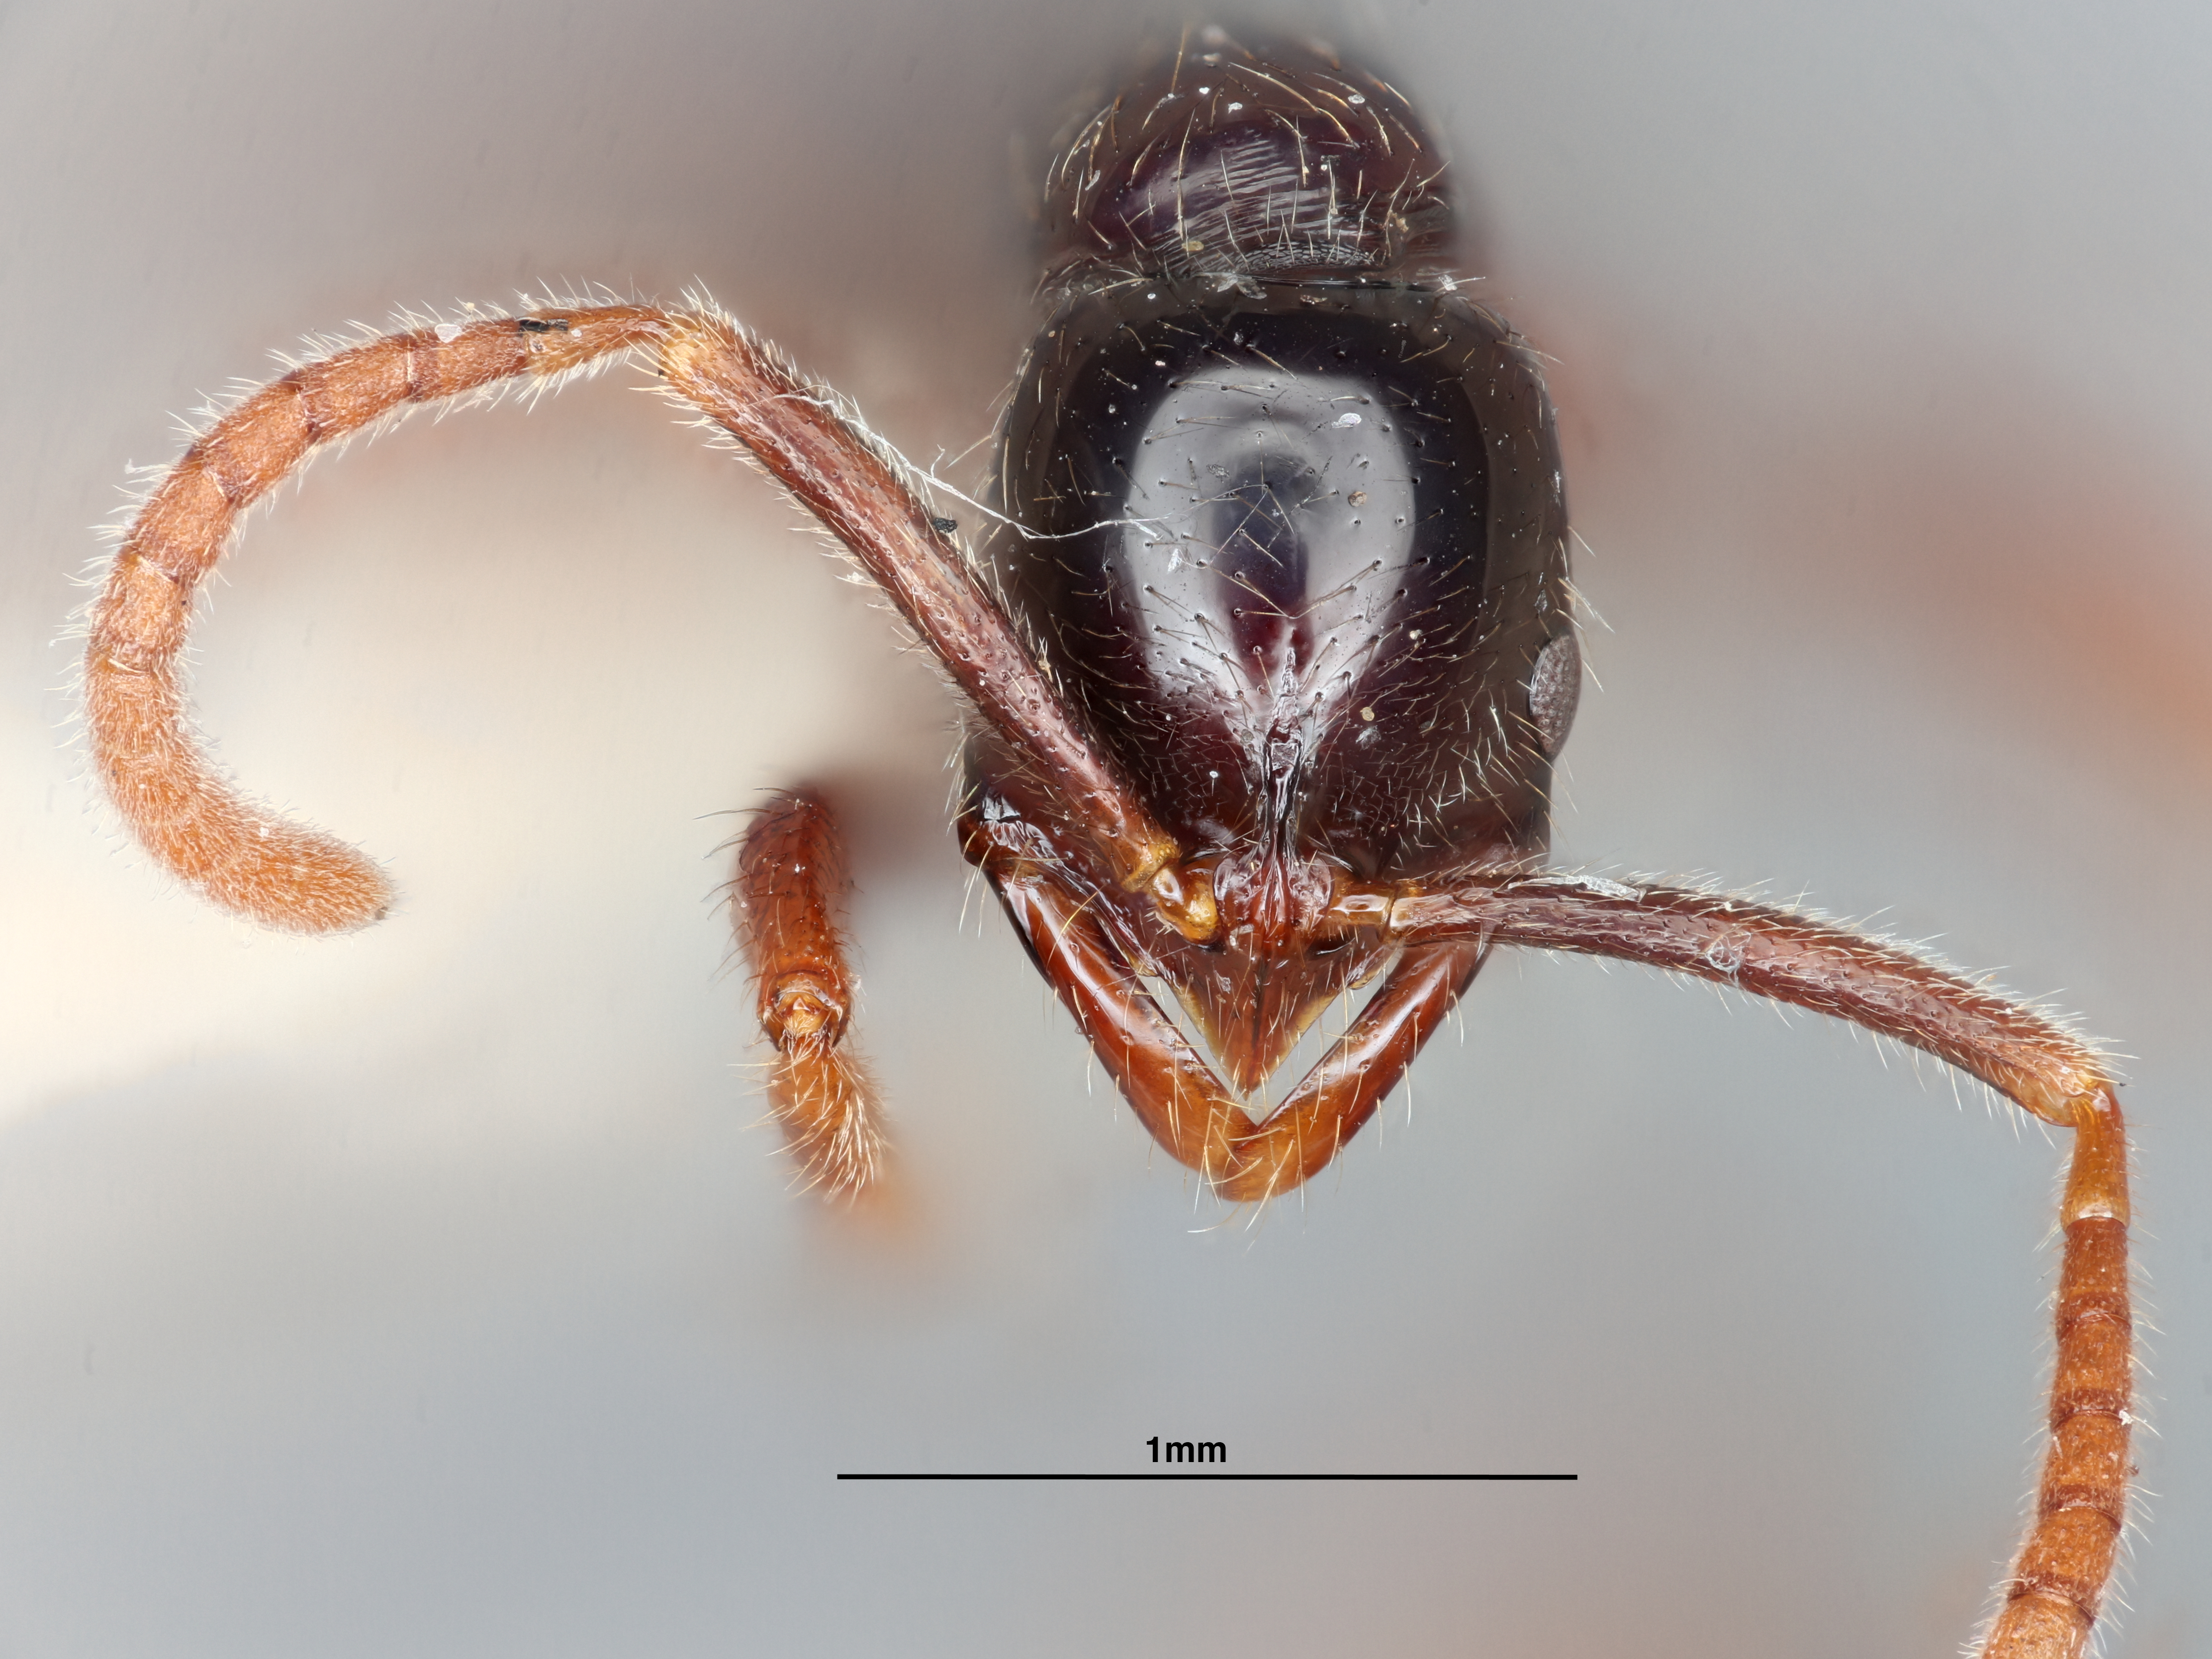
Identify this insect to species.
Leptogenys orchidioides
